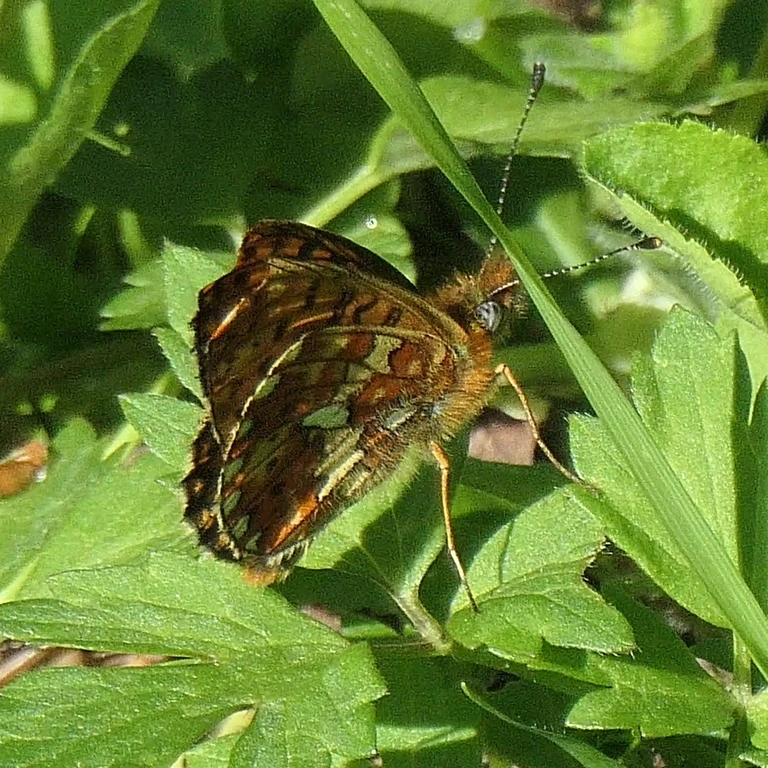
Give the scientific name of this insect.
Boloria euphrosyne (also Clossiana euphrosyne)
